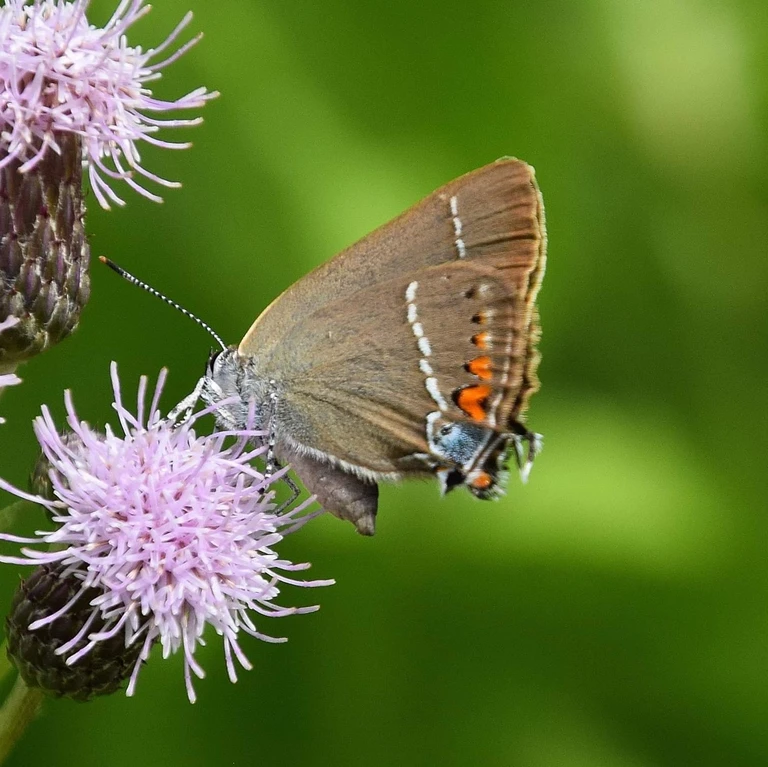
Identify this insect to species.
Satyrium spini (also Tuttiola spini)
